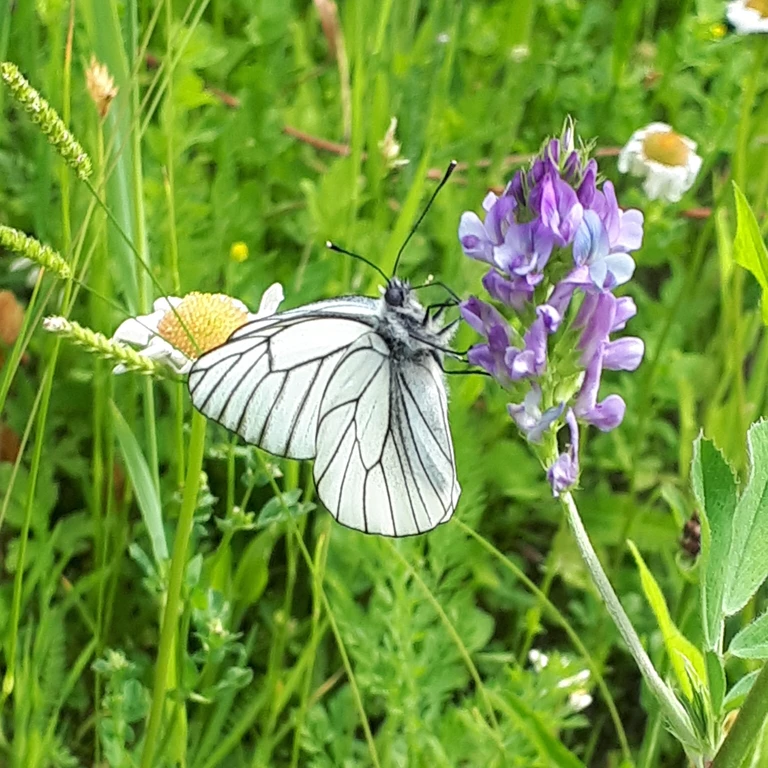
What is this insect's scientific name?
Aporia crataegi
